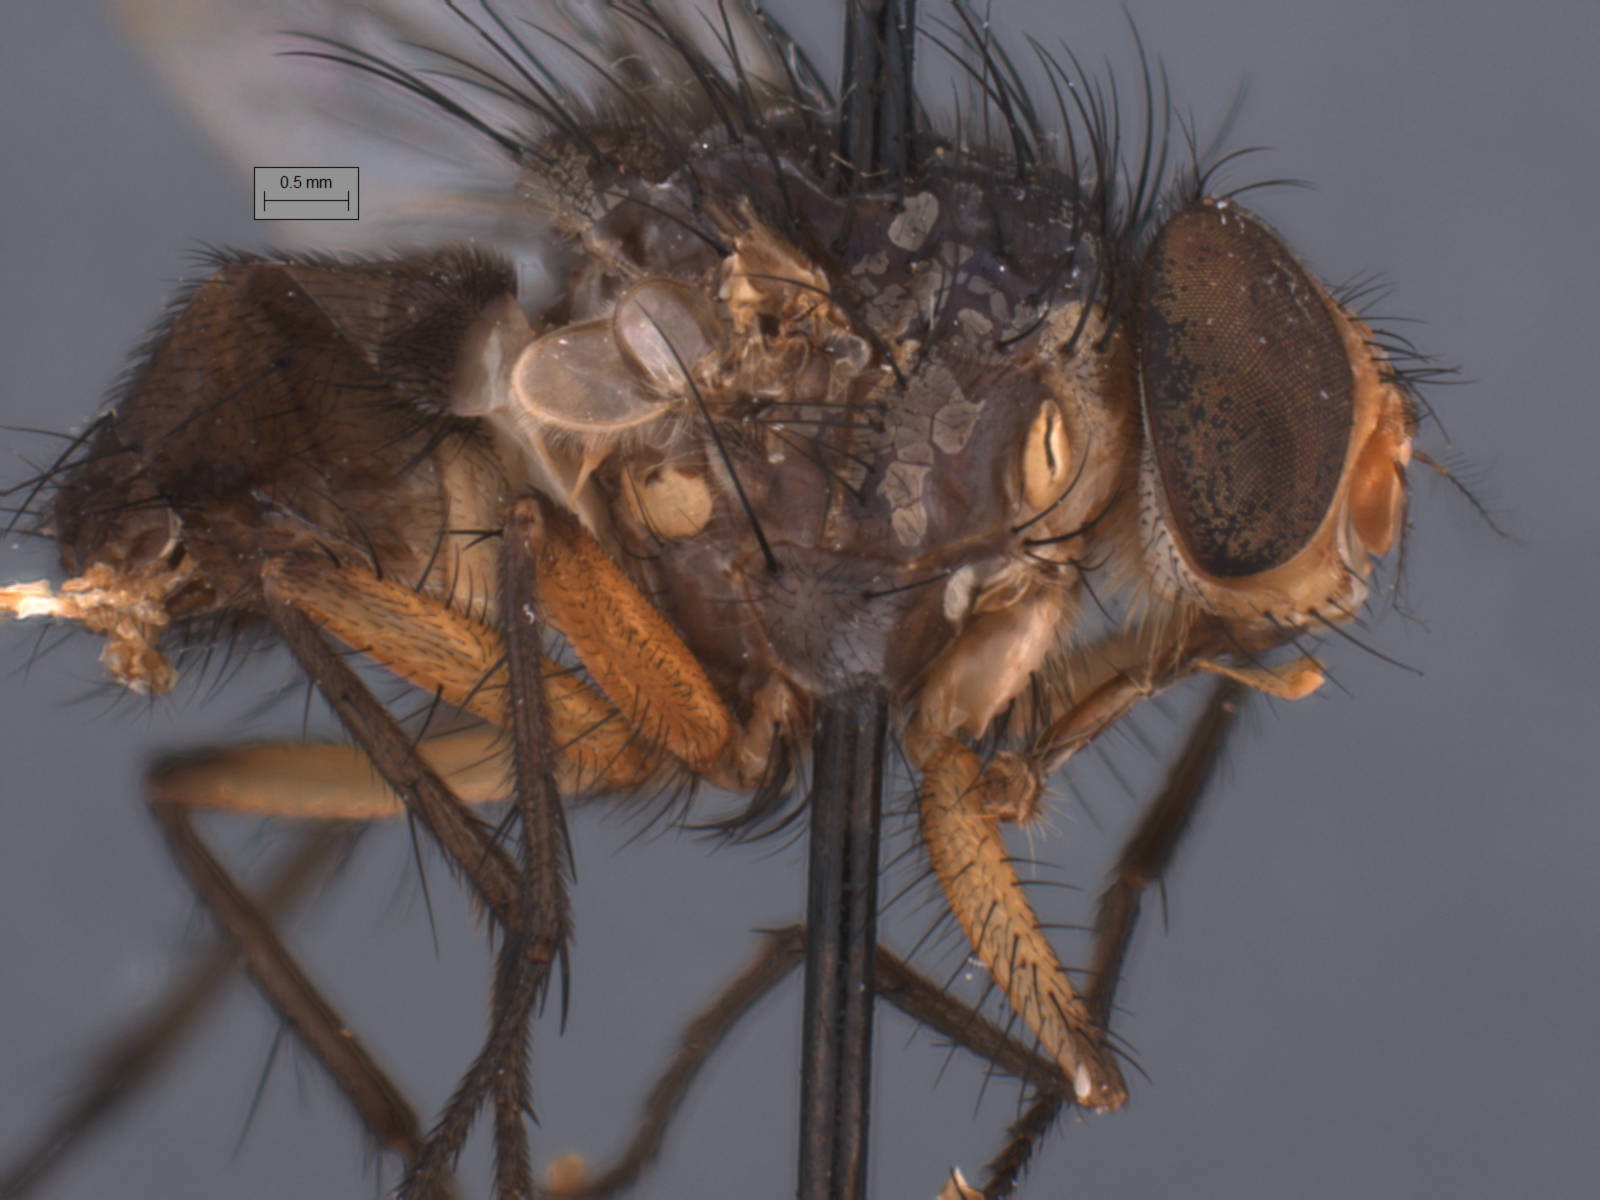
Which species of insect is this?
Huascaromusca flavicrura
